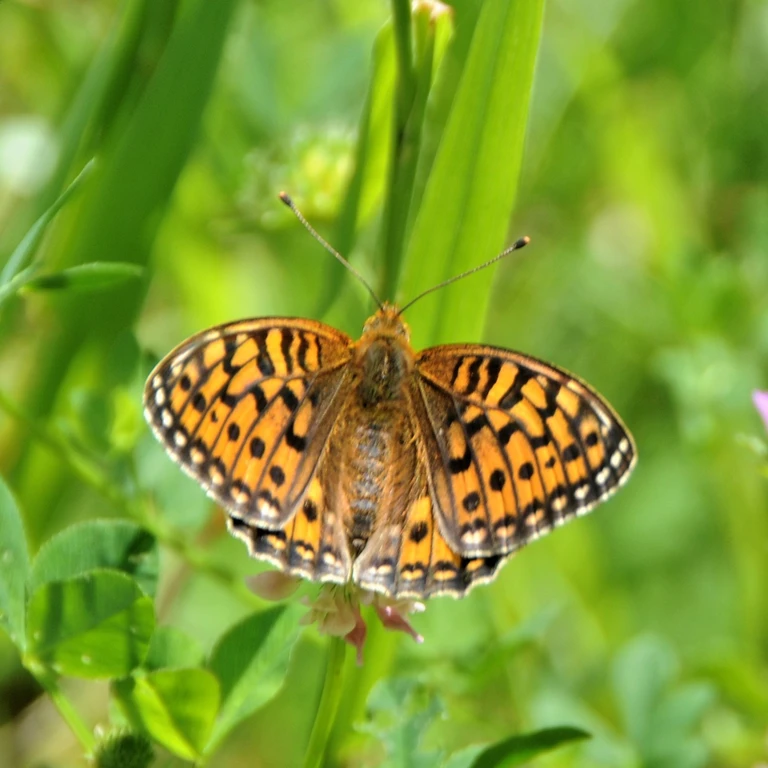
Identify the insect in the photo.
Speyeria aglaja
